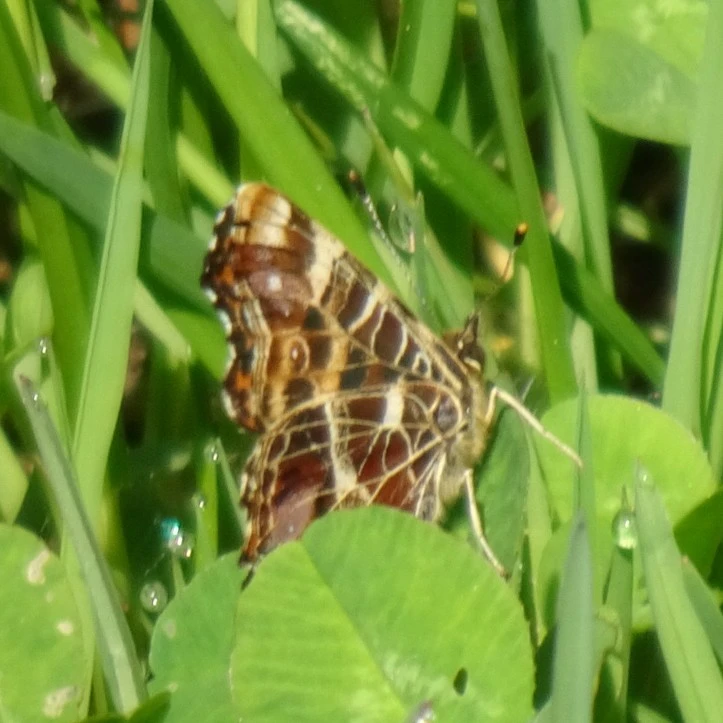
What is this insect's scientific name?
Araschnia levana
